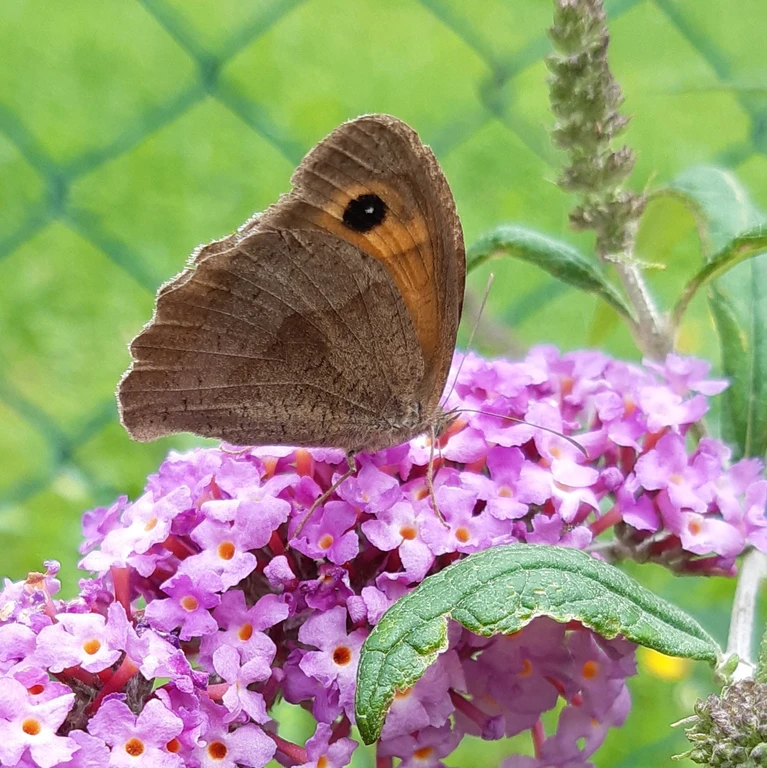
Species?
Maniola jurtina
